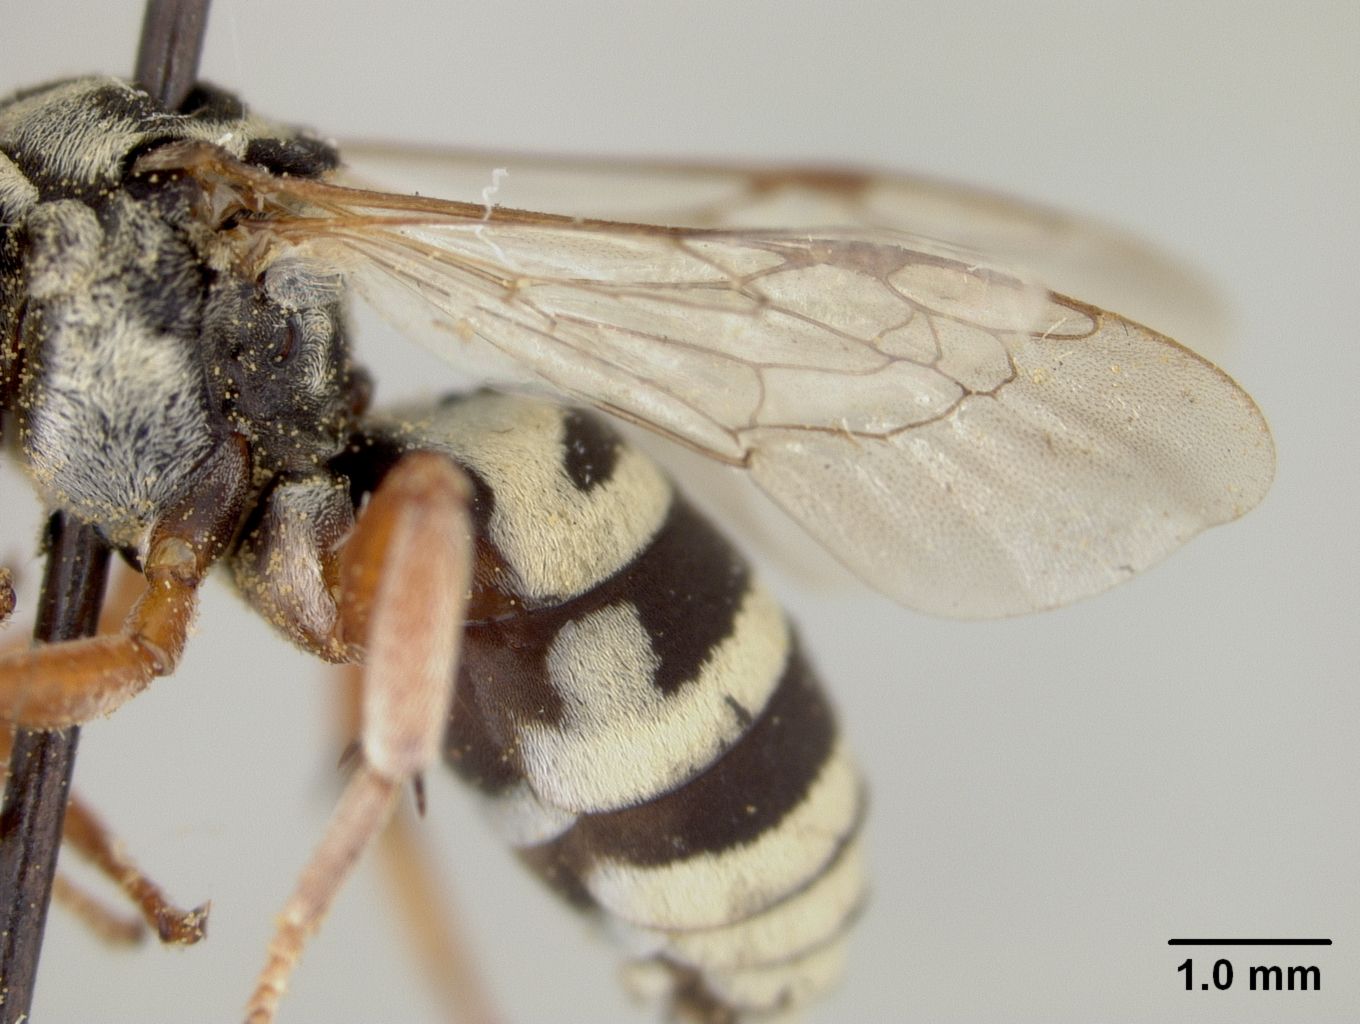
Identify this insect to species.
Triepeolus sandhousae
